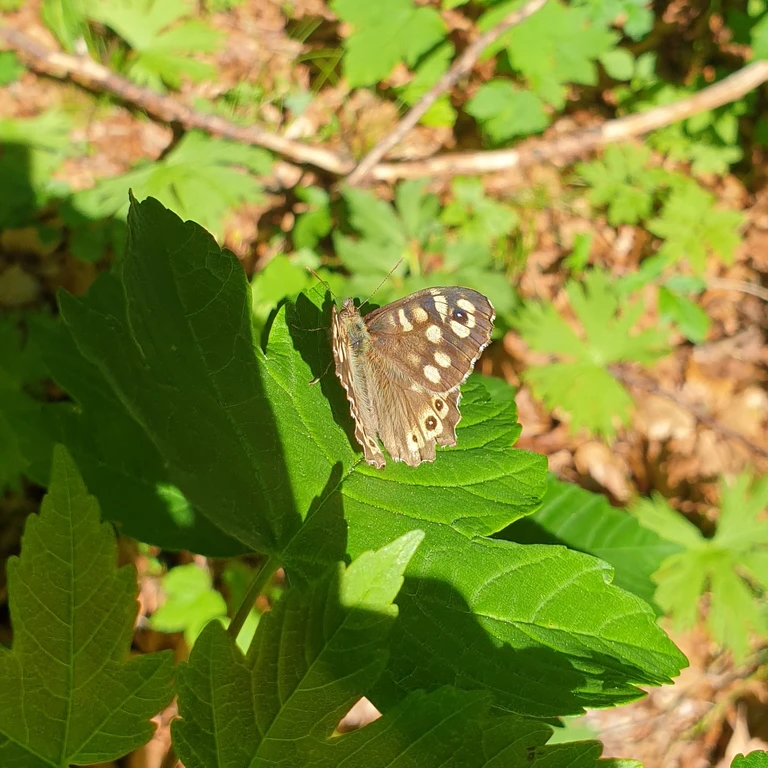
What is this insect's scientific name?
Pararge aegeria
